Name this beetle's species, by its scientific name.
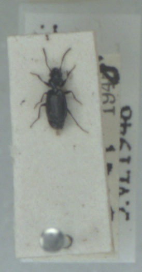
Syntomus truncatellus
